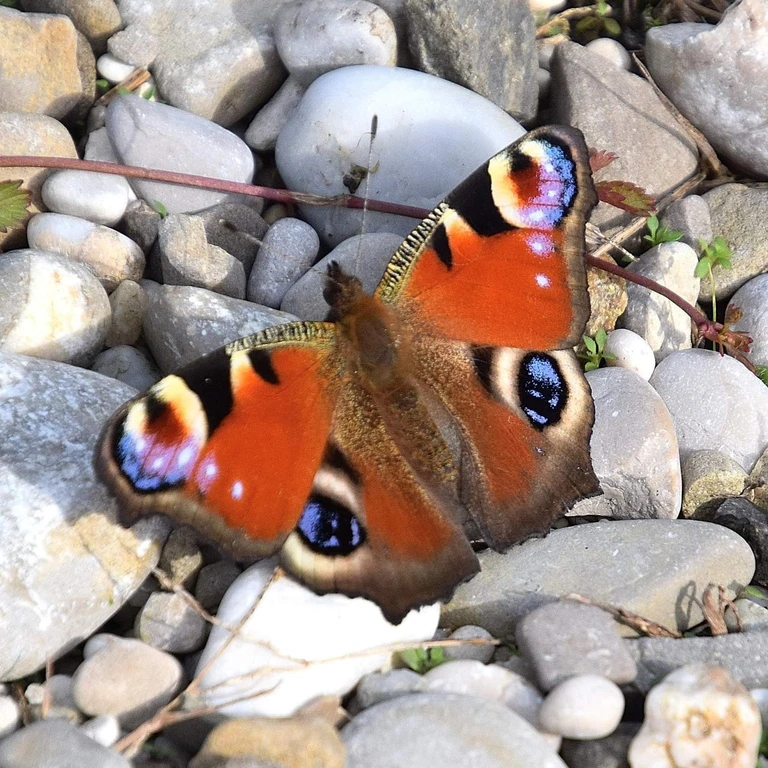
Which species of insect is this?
Aglais io
